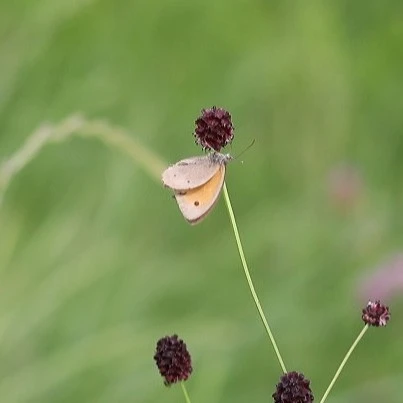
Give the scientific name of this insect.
Maniola jurtina
